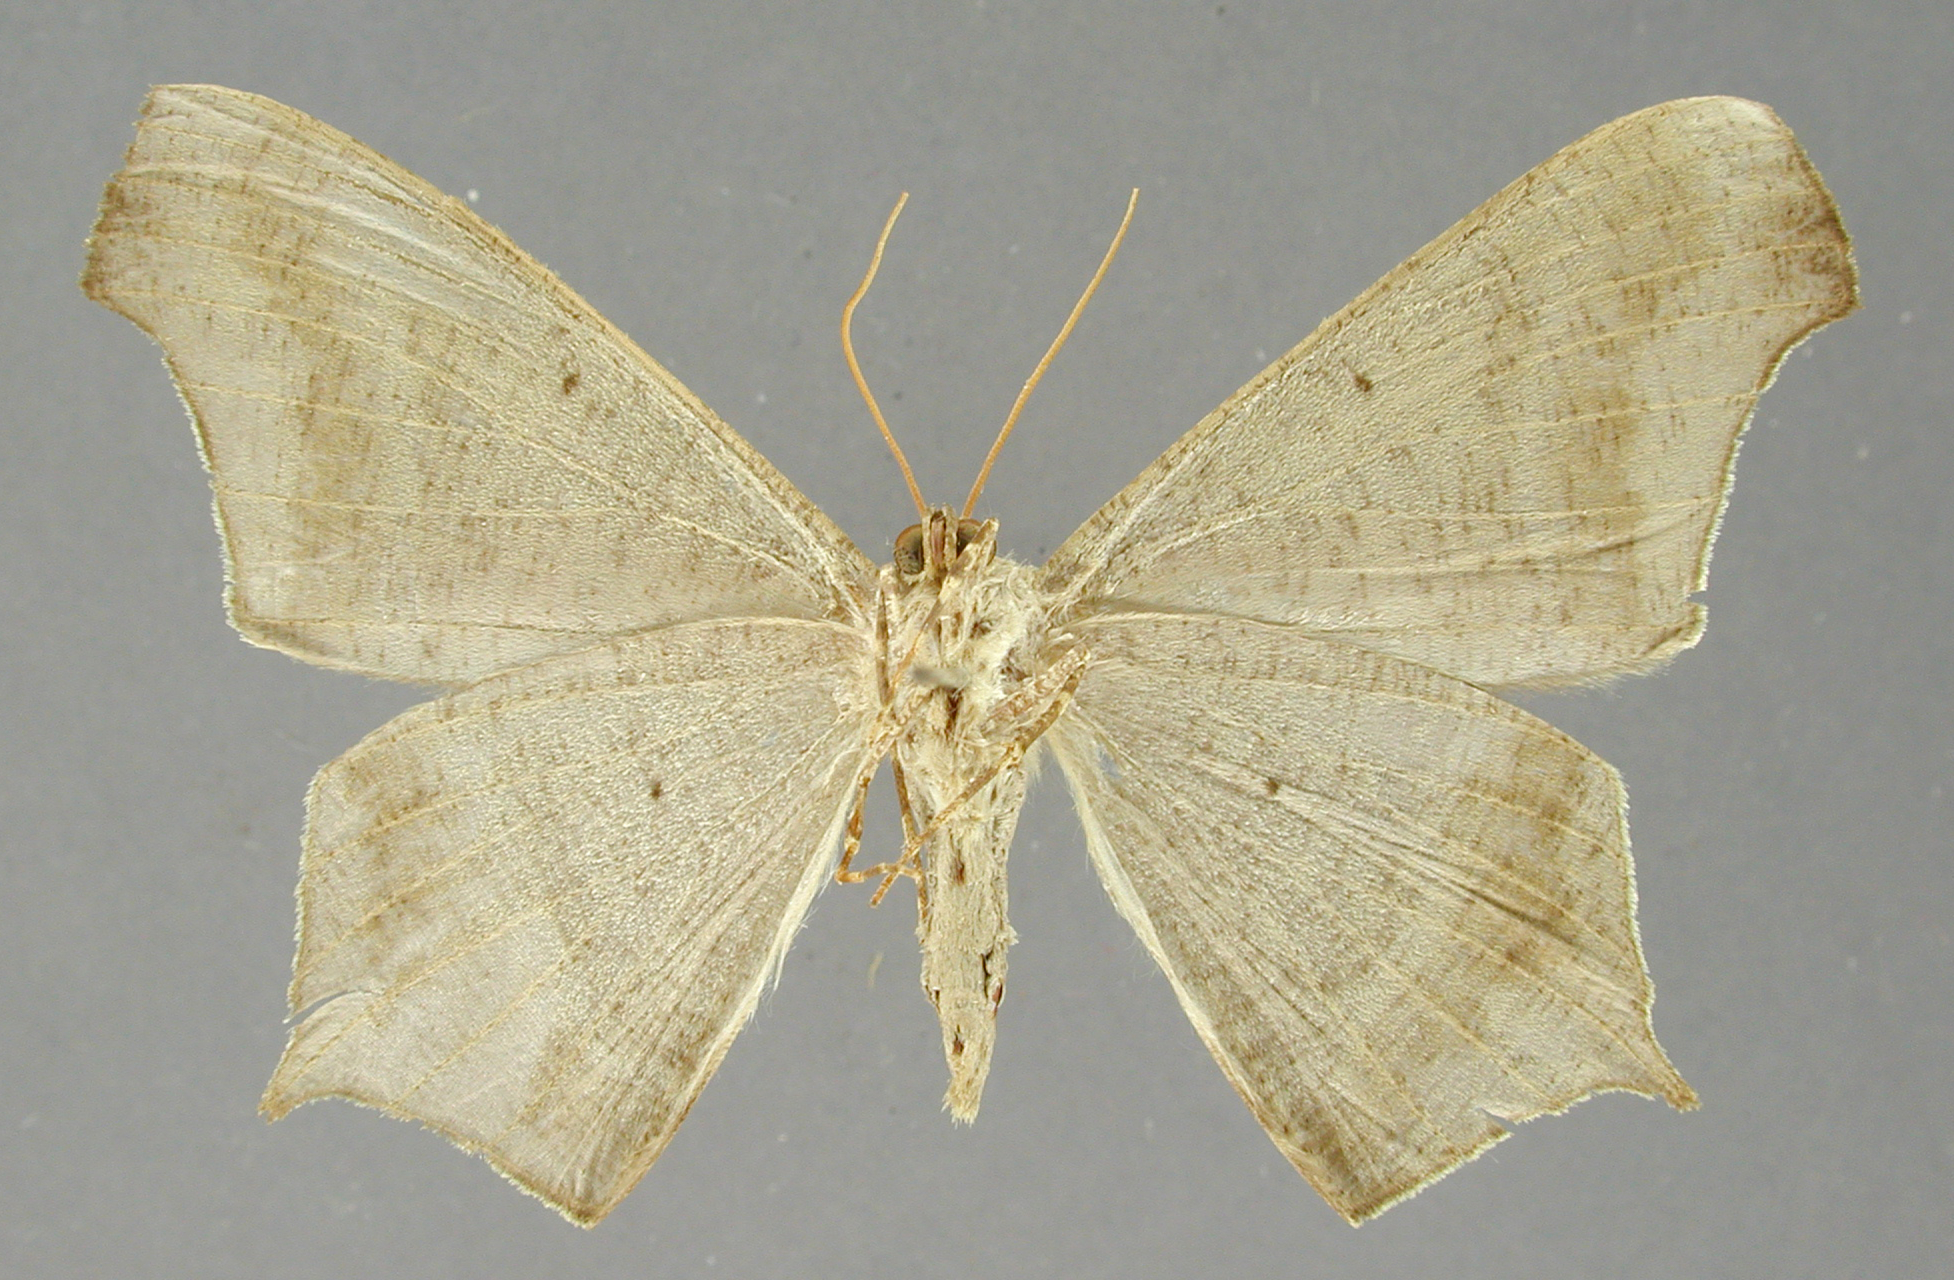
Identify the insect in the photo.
Euclysia maurusaria
